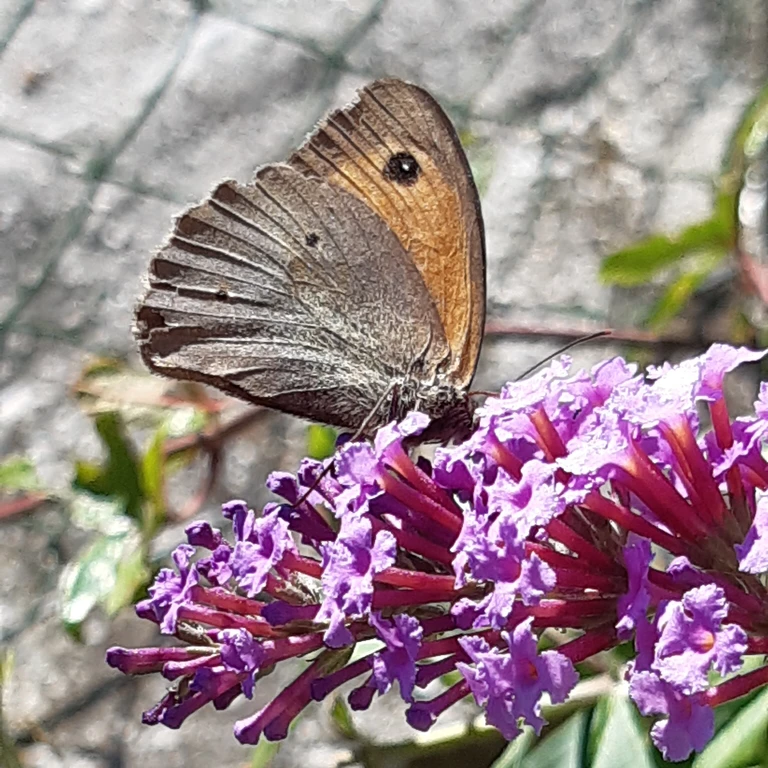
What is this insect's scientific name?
Maniola jurtina
